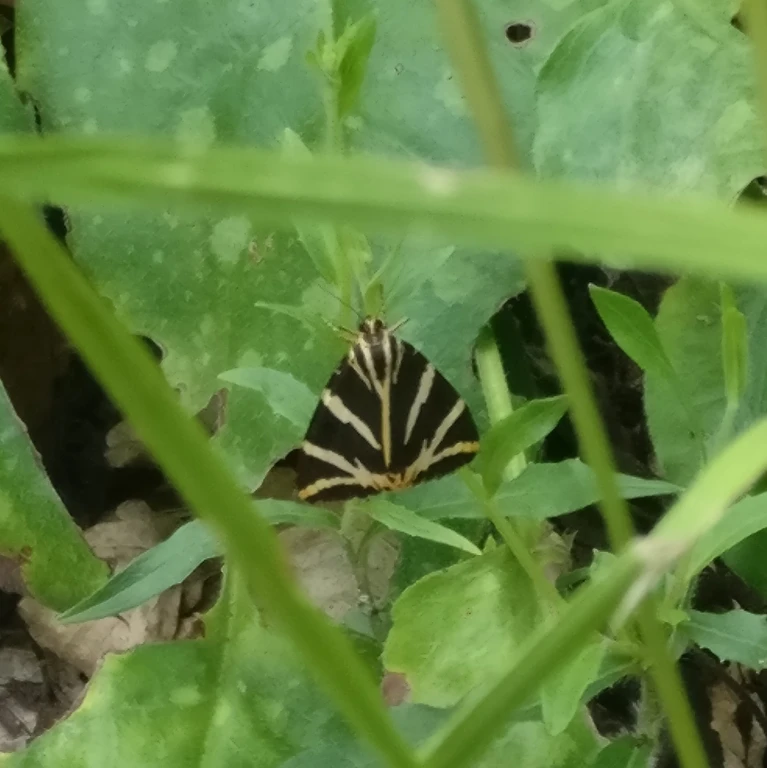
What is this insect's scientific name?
Euplagia quadripunctaria
